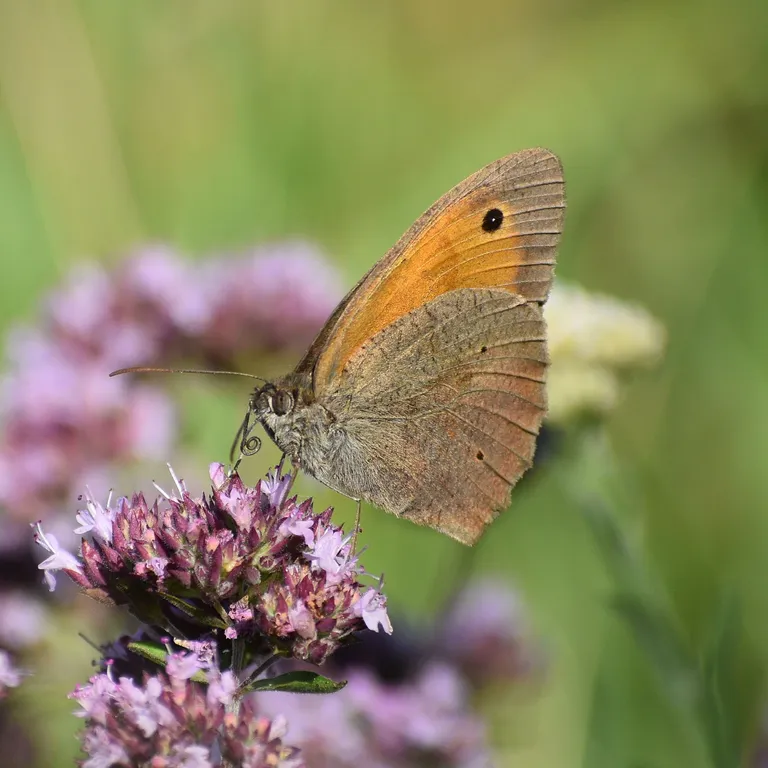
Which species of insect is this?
Maniola jurtina
